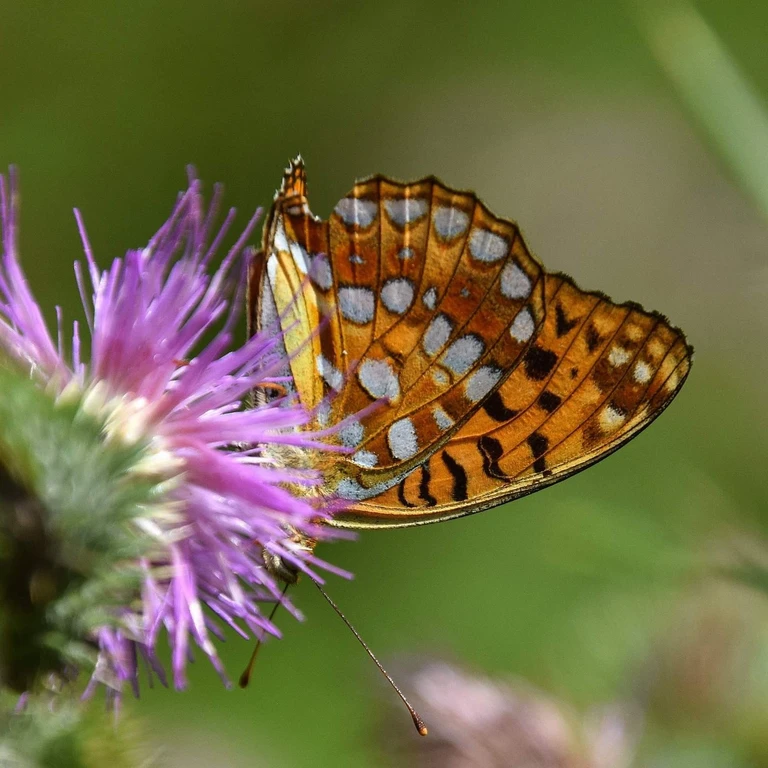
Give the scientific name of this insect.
Fabriciana adippe
